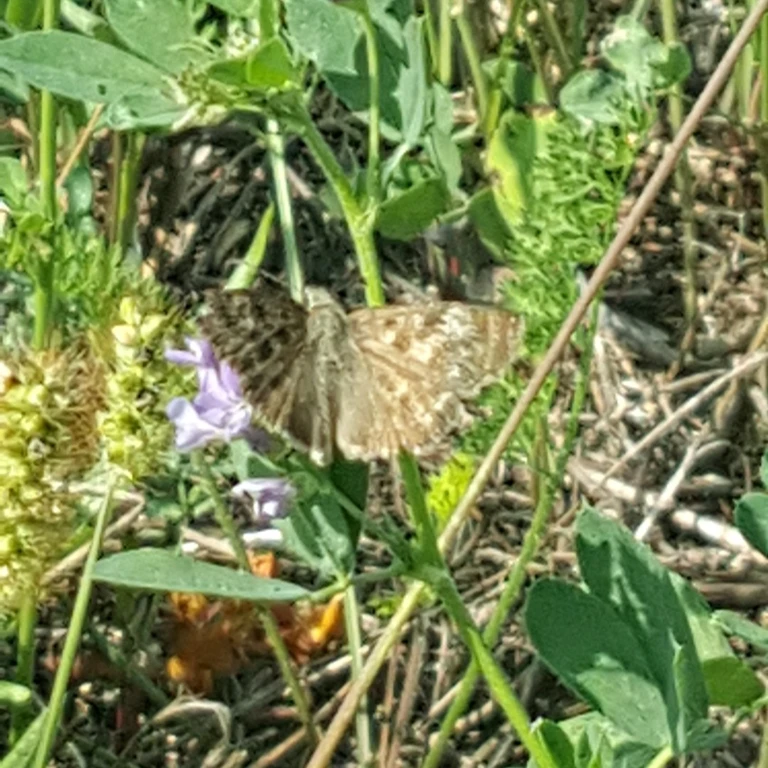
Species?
Erynnis tages
